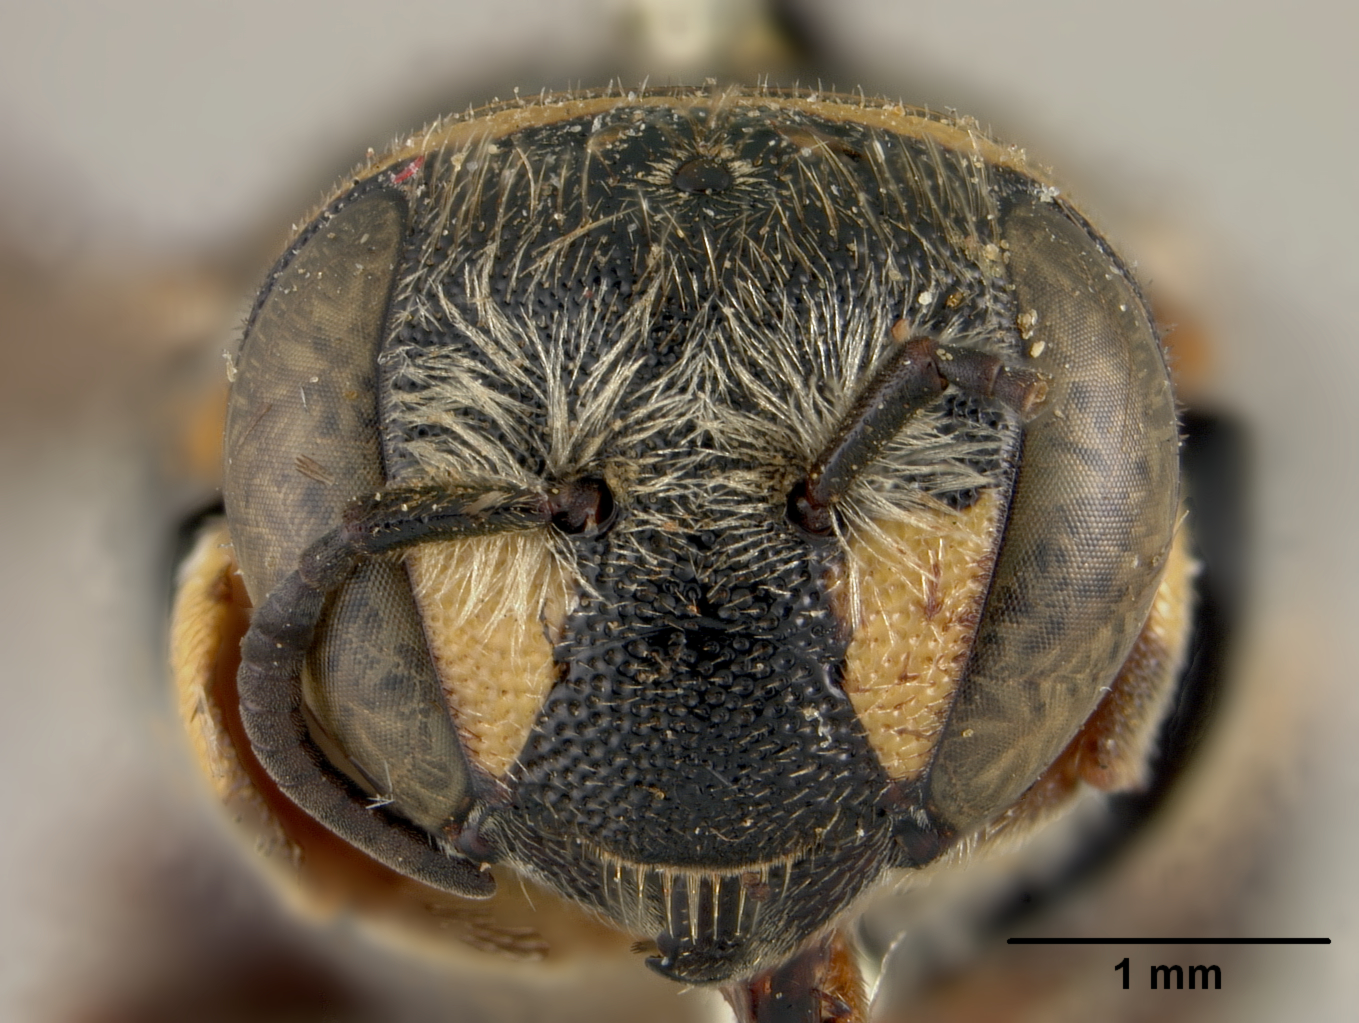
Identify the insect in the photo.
Dianthidium robertsoni
